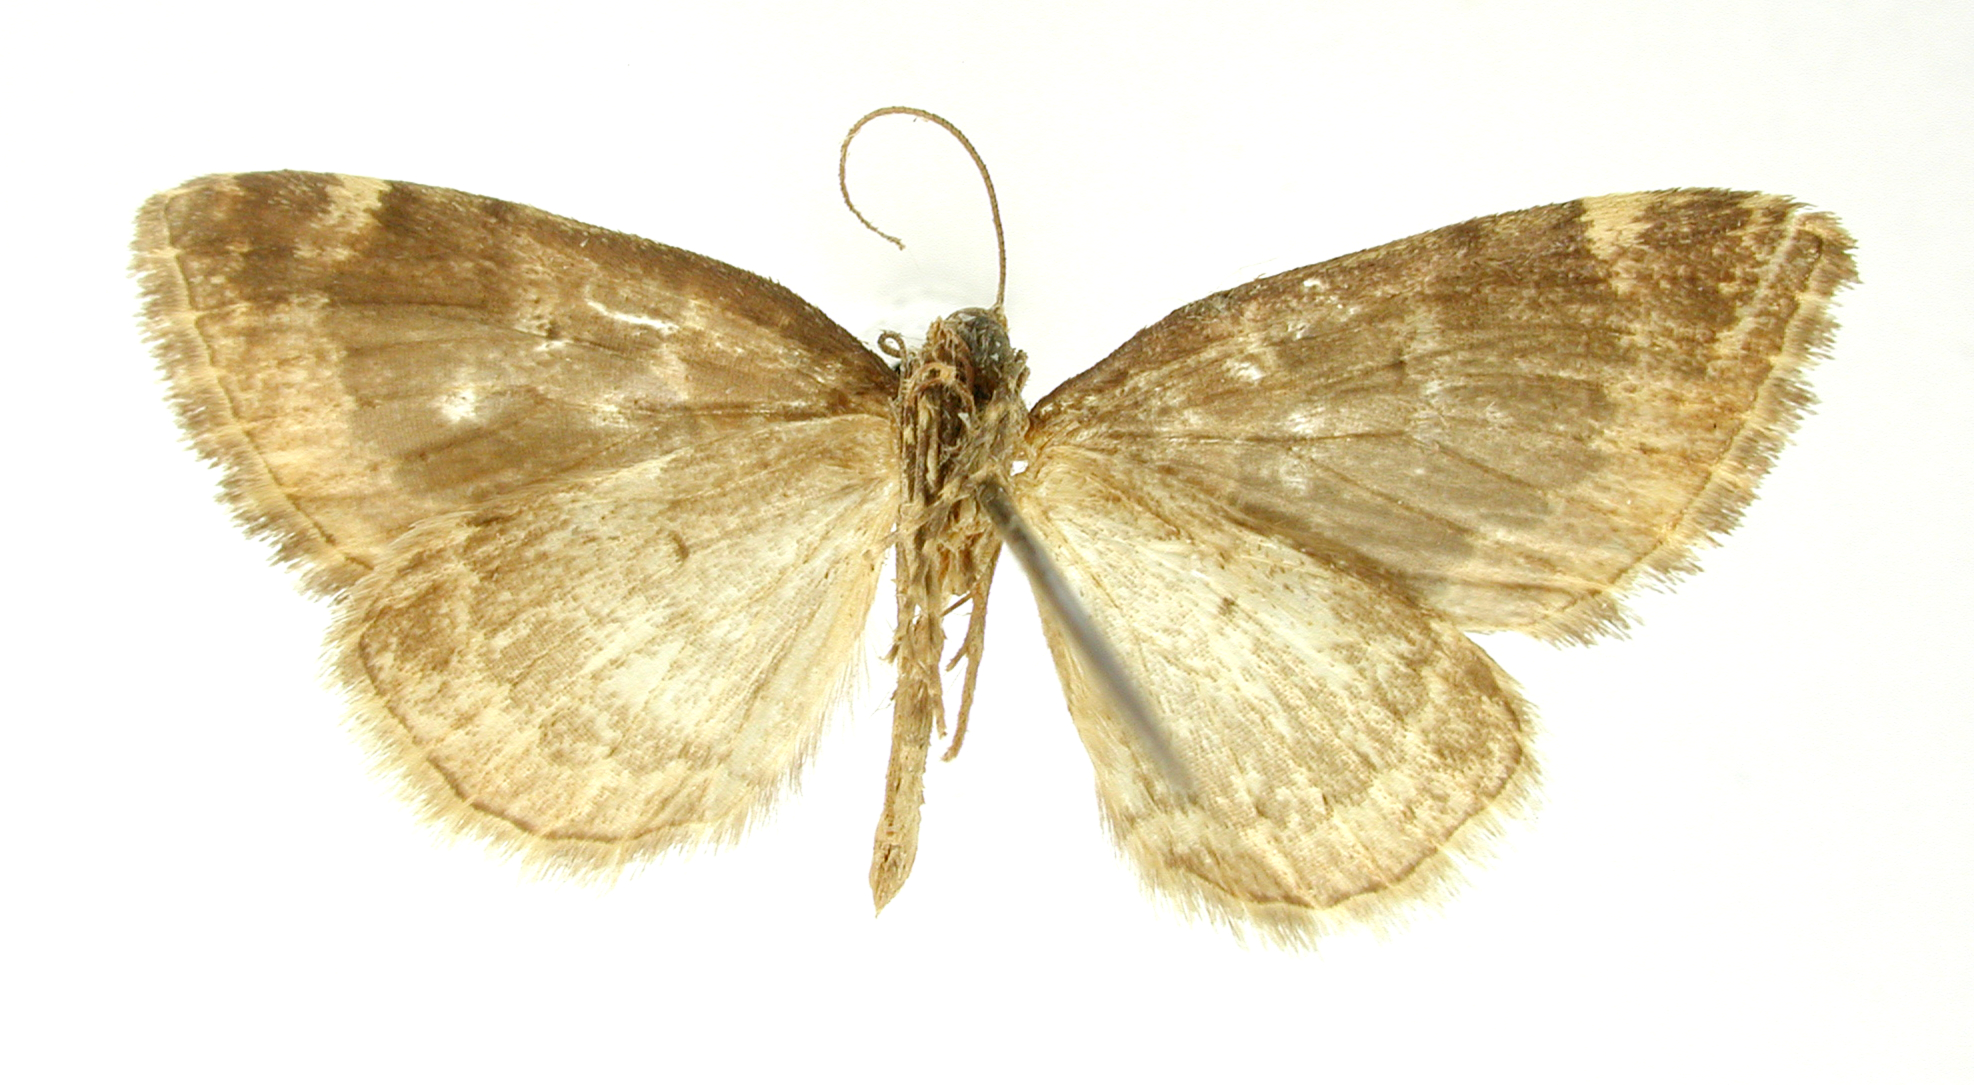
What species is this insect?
Anapalta fulvicincta
